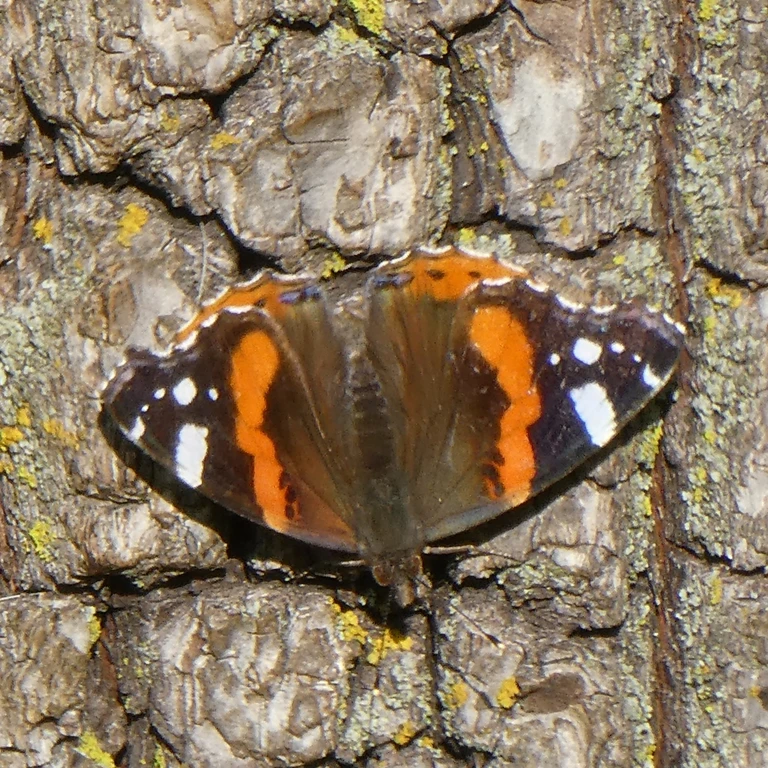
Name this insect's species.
Vanessa atalanta
